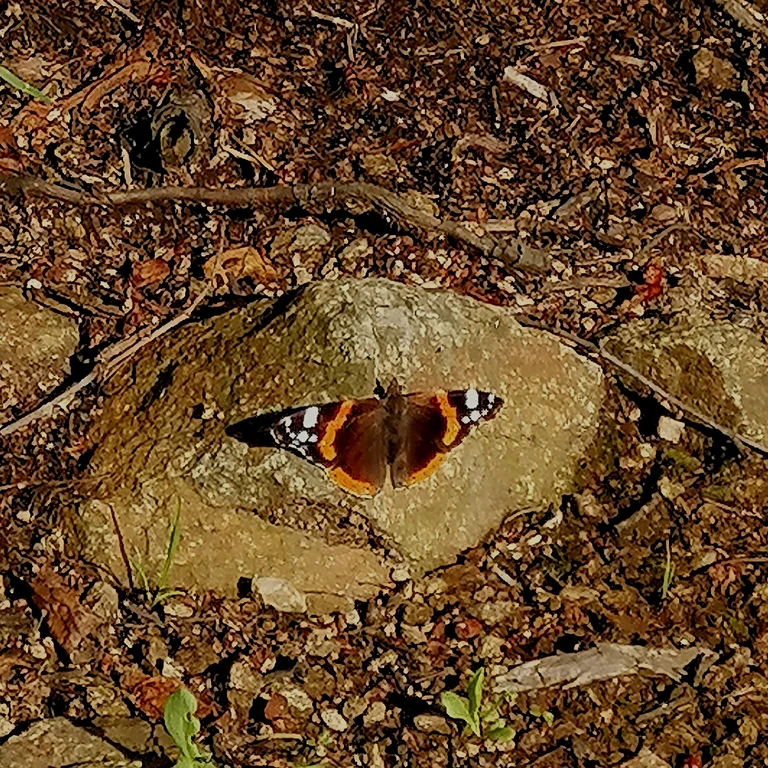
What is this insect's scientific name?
Vanessa atalanta
